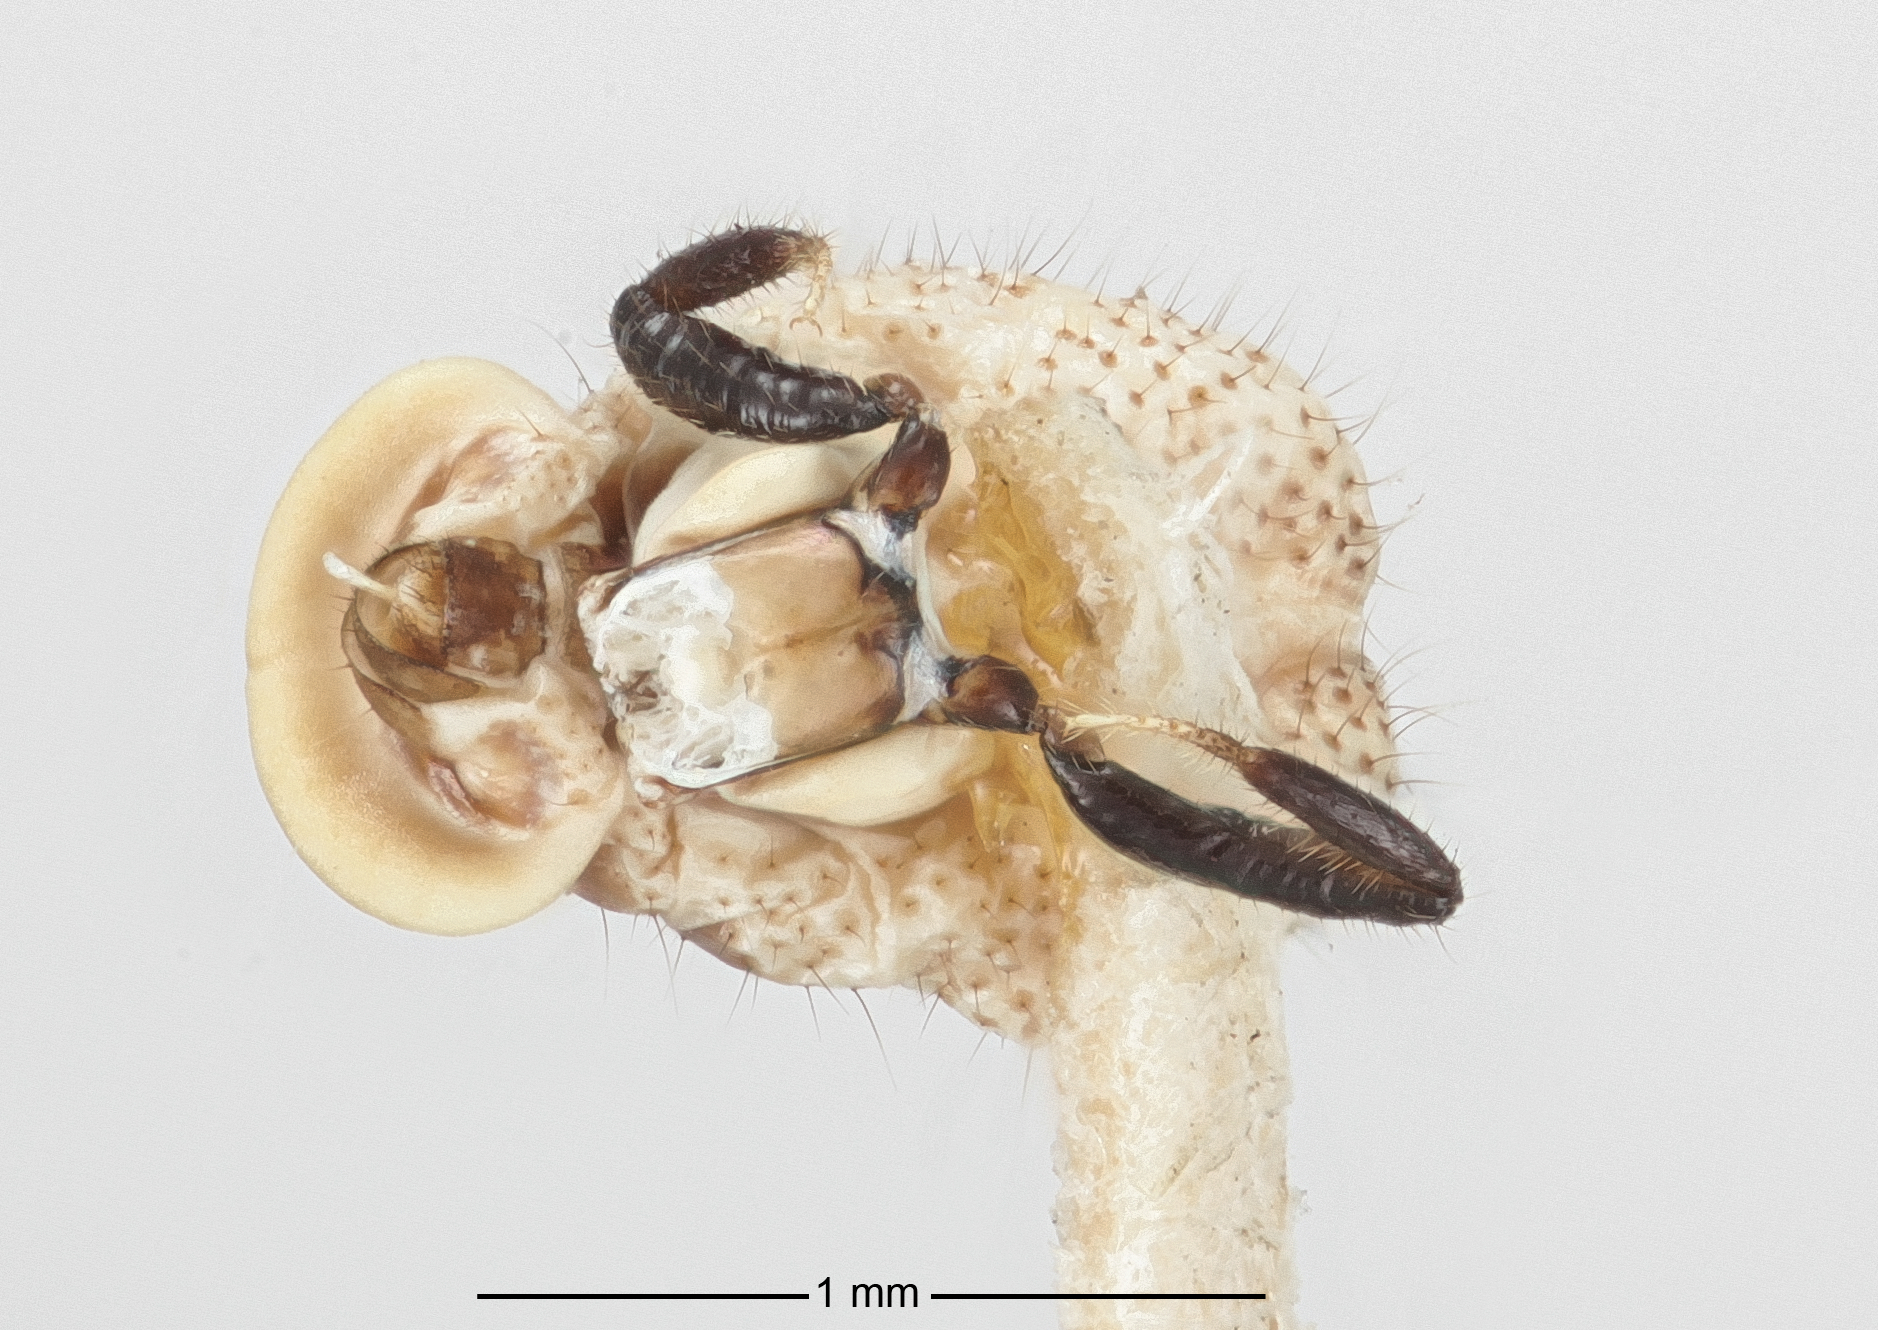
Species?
Thyreoxenus convexinotus
